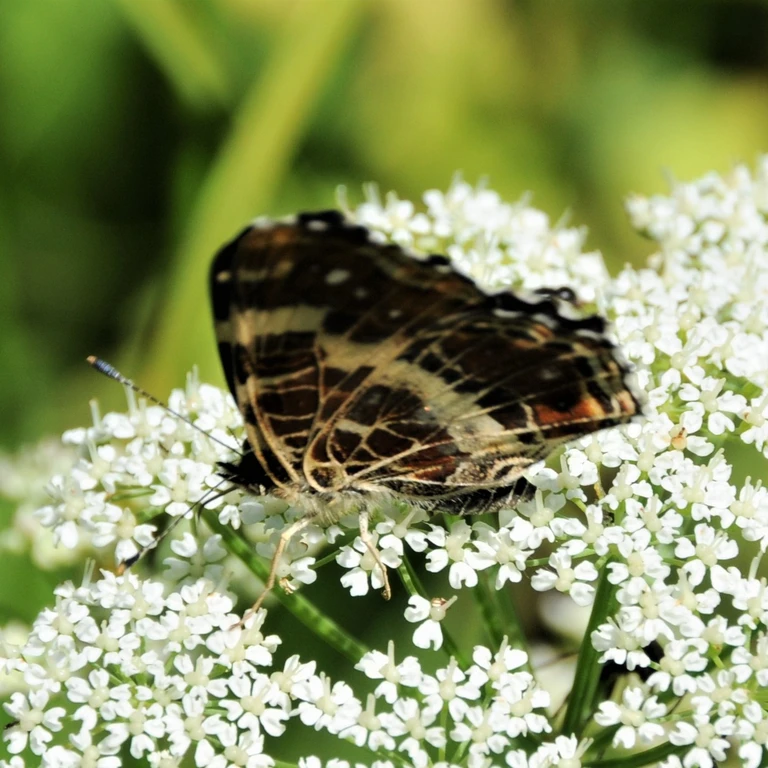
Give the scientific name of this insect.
Araschnia levana
